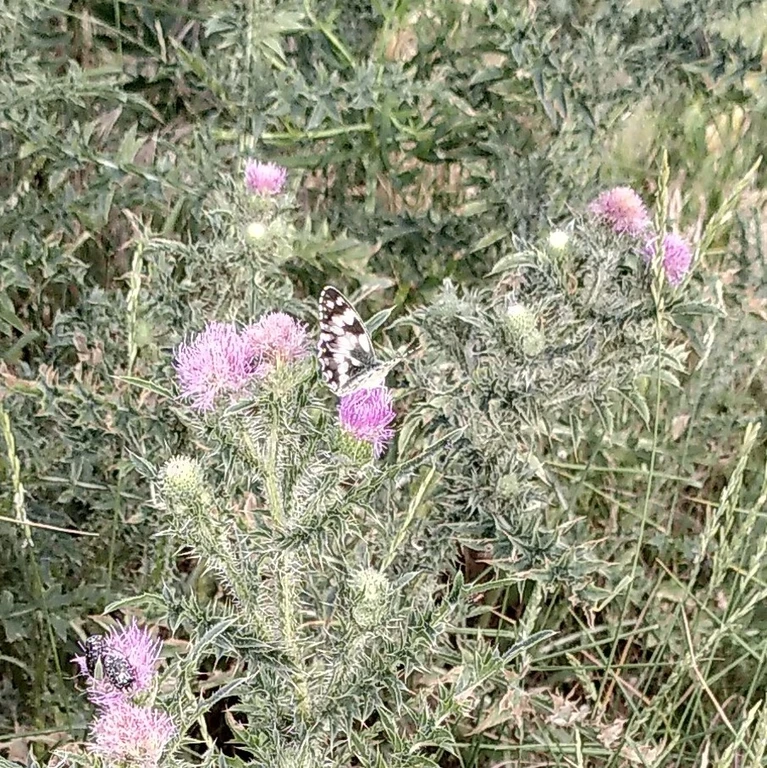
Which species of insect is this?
Melanargia galathea
